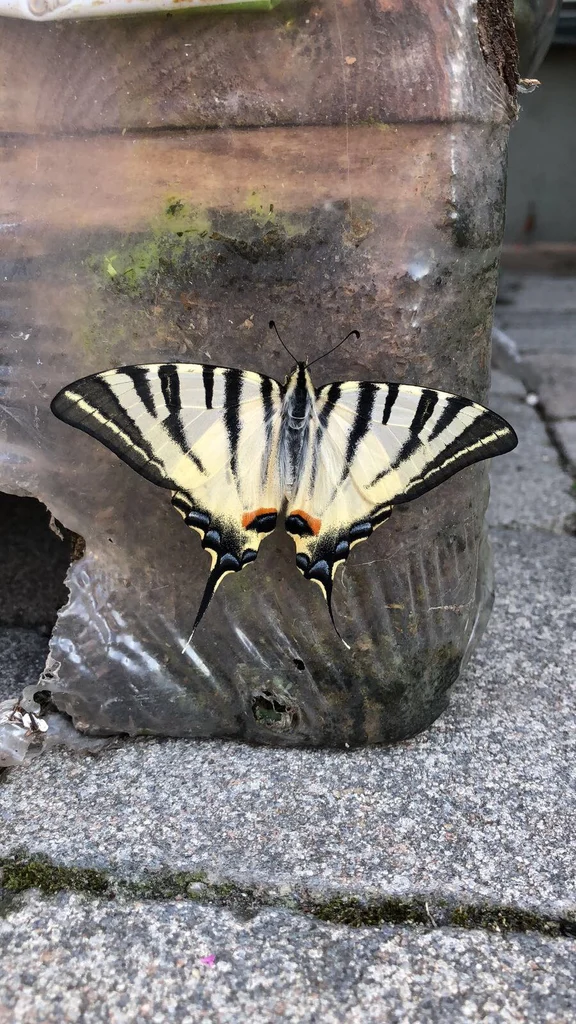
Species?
Iphiclides podalirius
